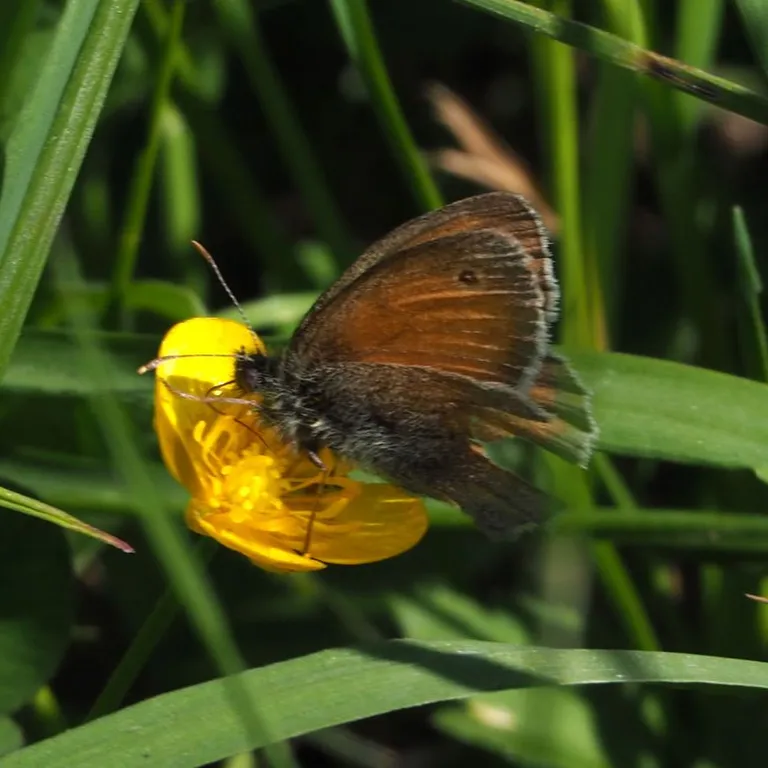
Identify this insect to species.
Coenonympha pamphilus
